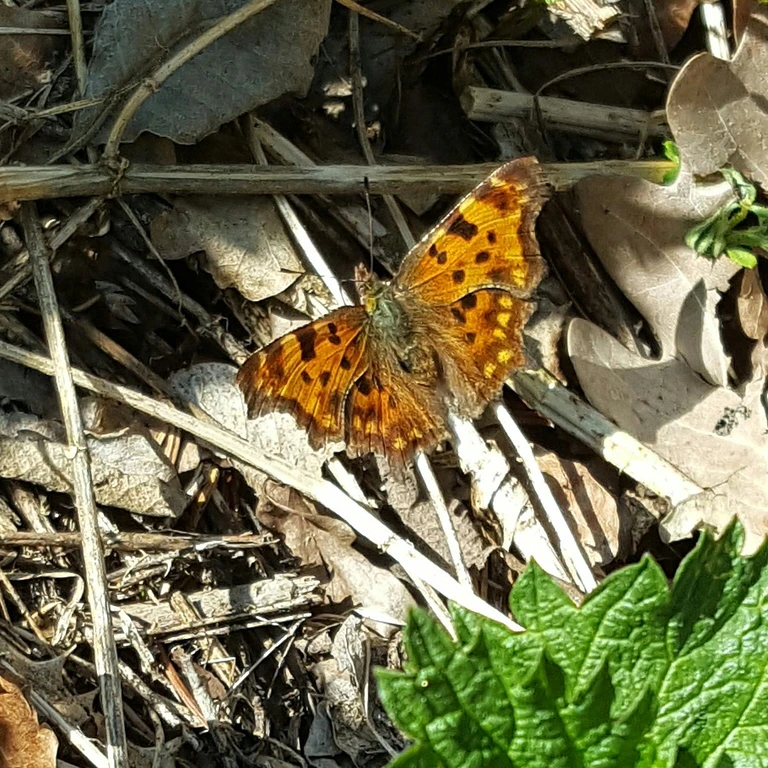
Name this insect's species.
Polygonia c-album
